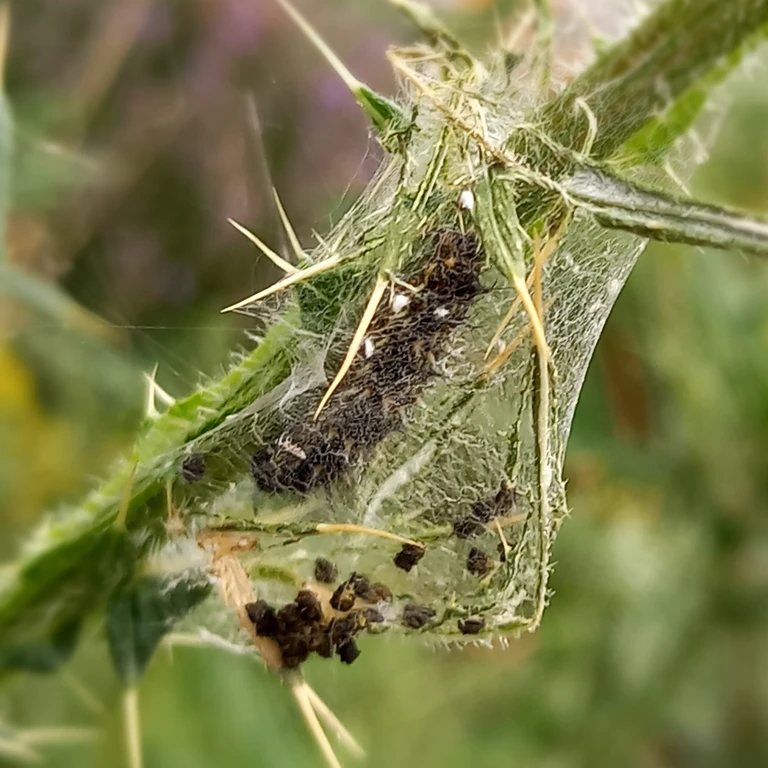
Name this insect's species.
Vanessa cardui
